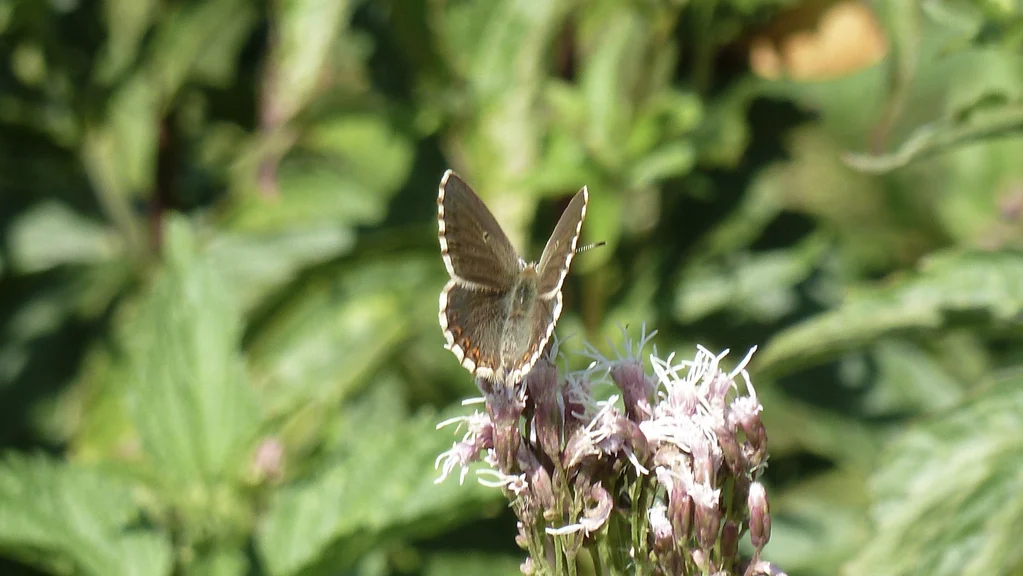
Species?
Lysandra coridon
